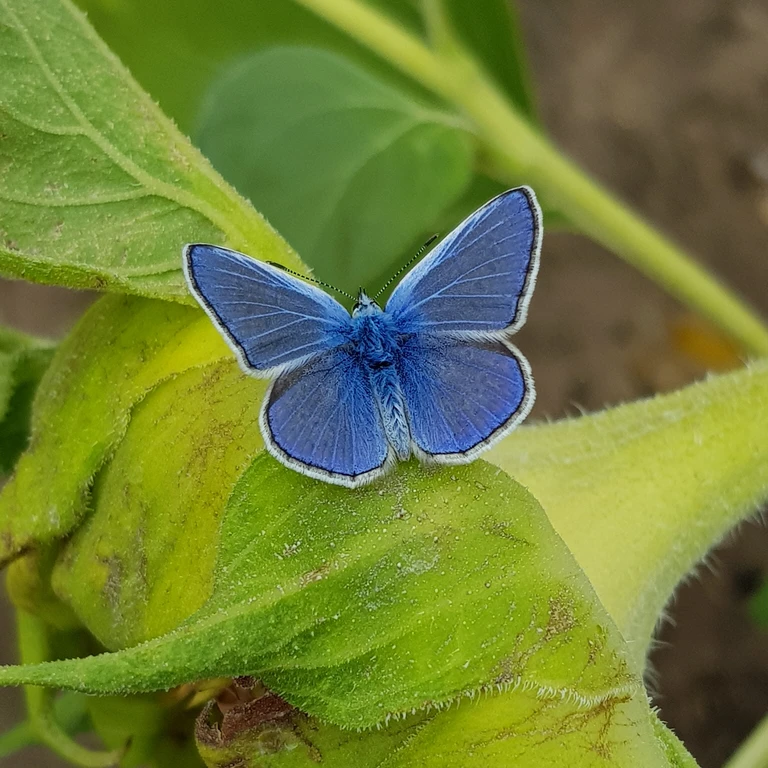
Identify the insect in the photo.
Polyommatus icarus
